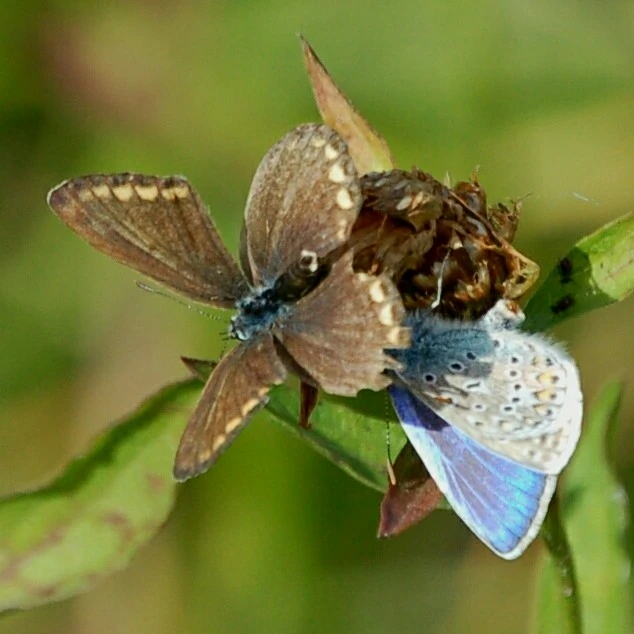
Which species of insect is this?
Polyommatus icarus
